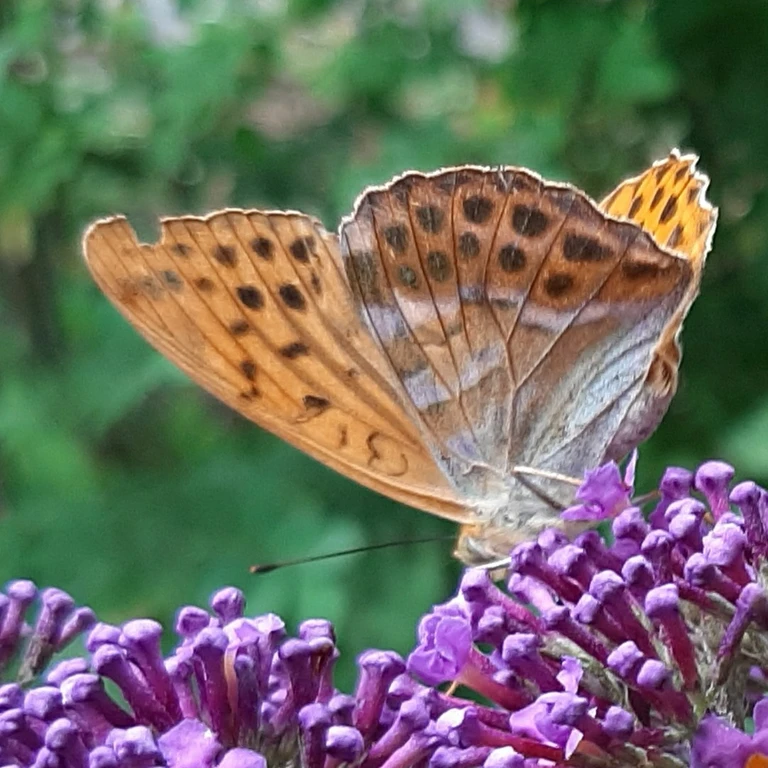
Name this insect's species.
Argynnis paphia
